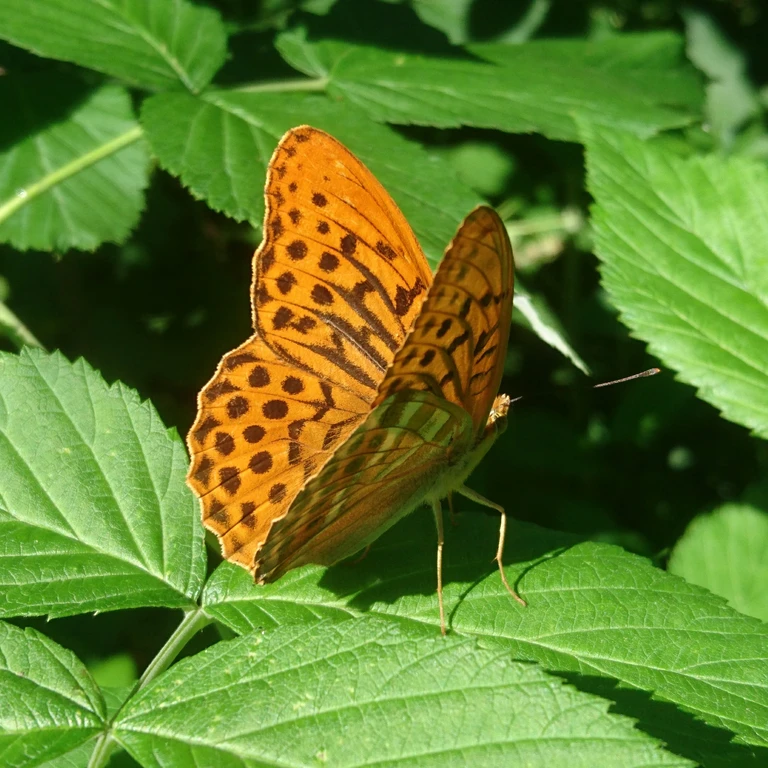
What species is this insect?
Argynnis paphia
